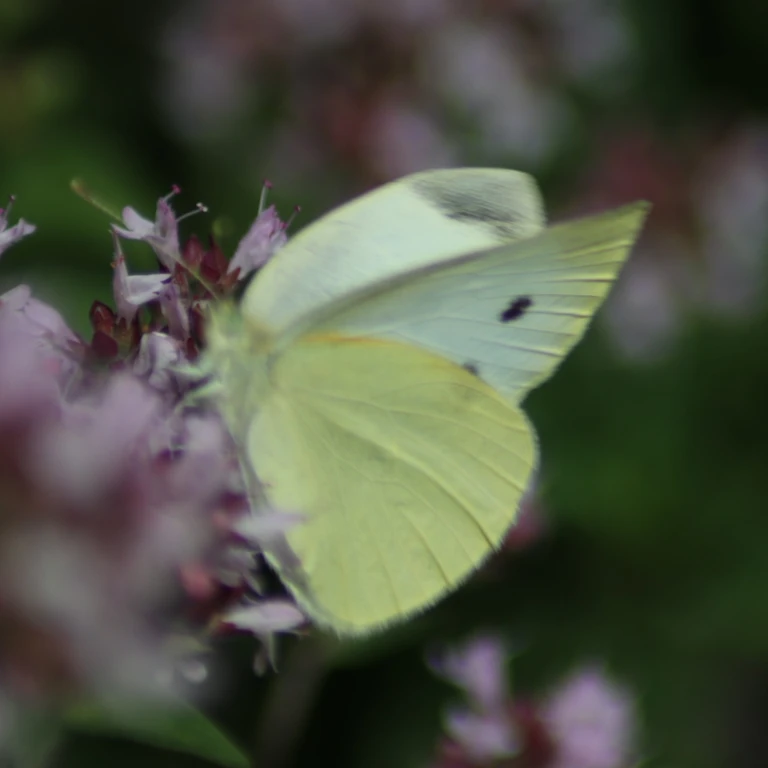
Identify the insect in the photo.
Pieris rapae
